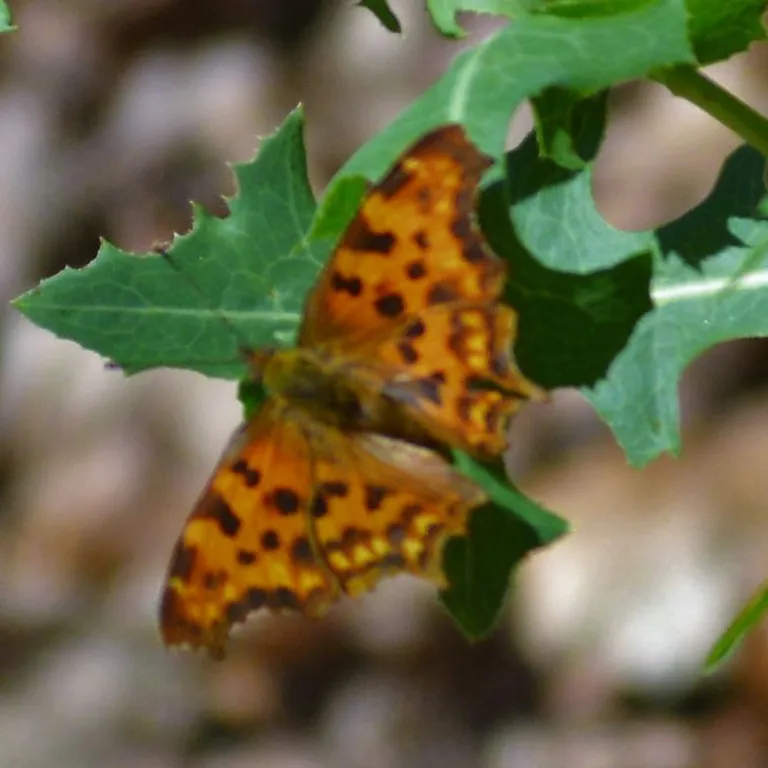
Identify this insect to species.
Polygonia c-album
